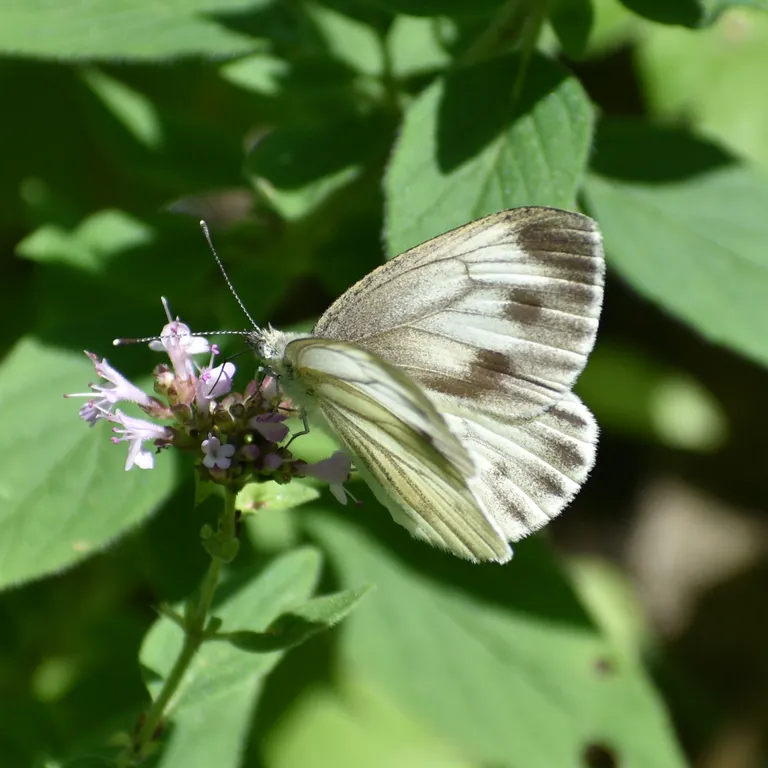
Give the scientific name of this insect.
Pieris bryoniae
